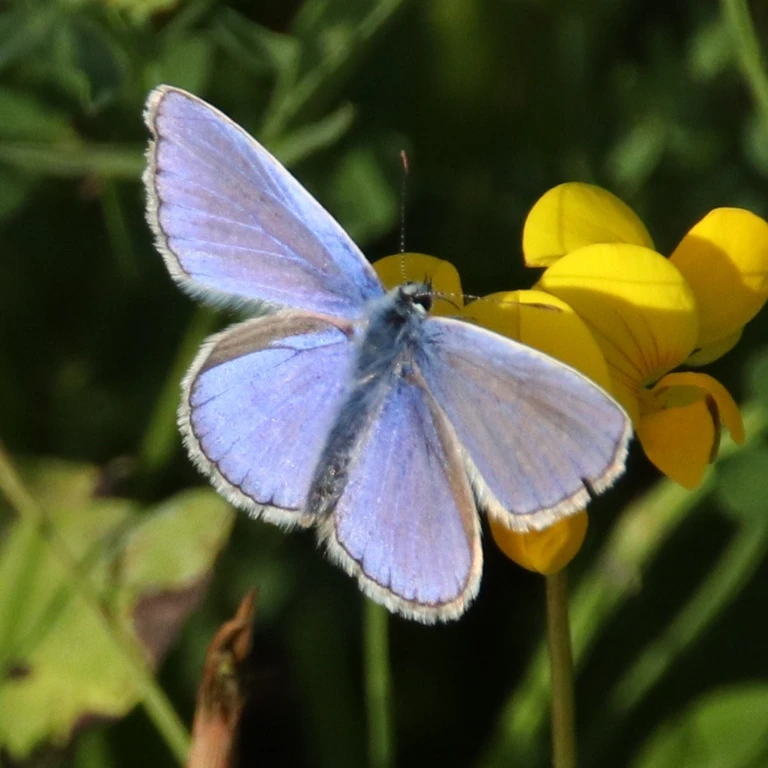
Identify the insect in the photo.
Polyommatus icarus
